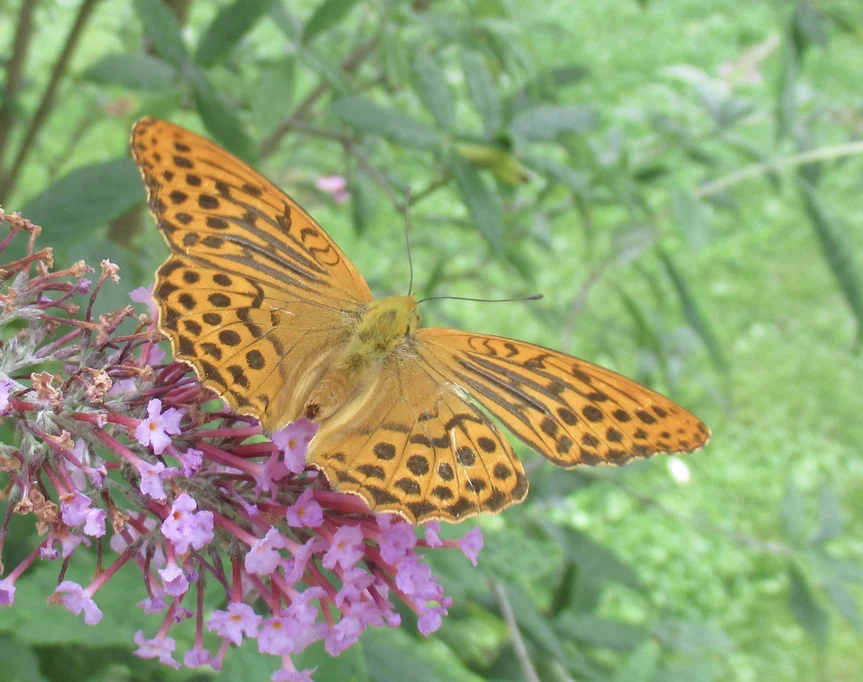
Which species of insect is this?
Argynnis paphia
